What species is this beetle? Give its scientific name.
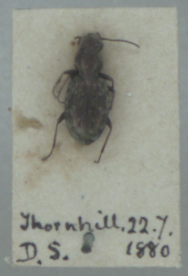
Asaphidion pallipes
